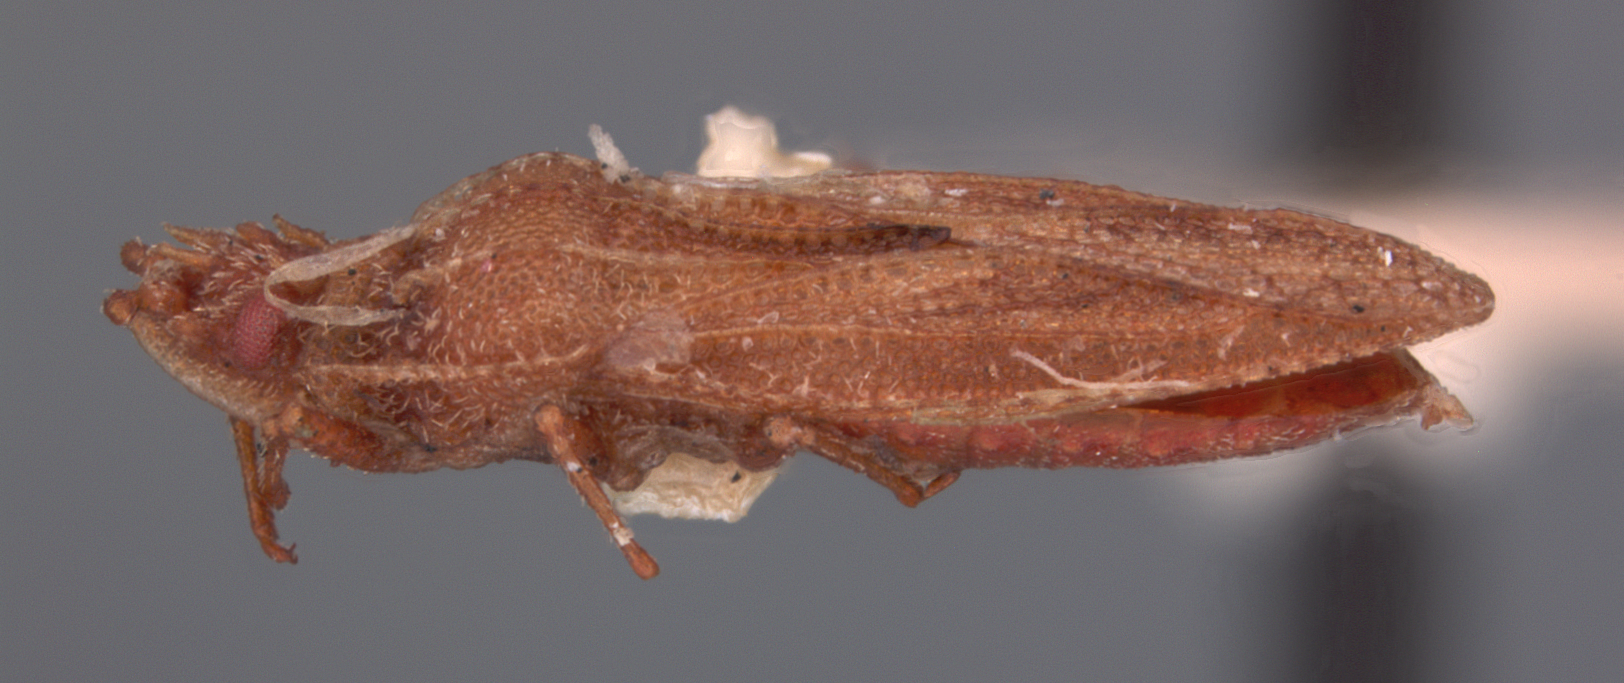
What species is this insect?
Euaulana tasmaniae
